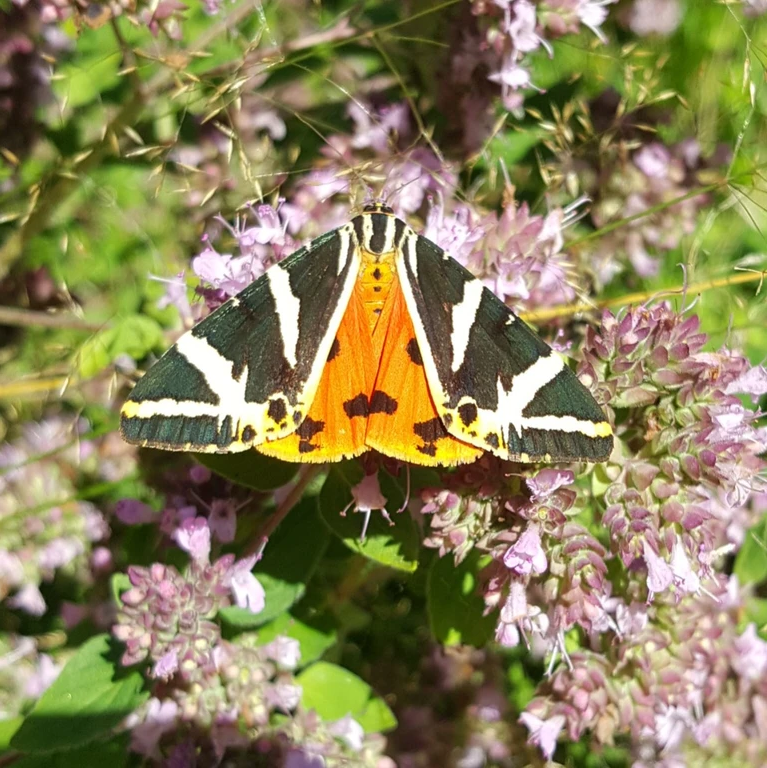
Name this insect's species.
Euplagia quadripunctaria
